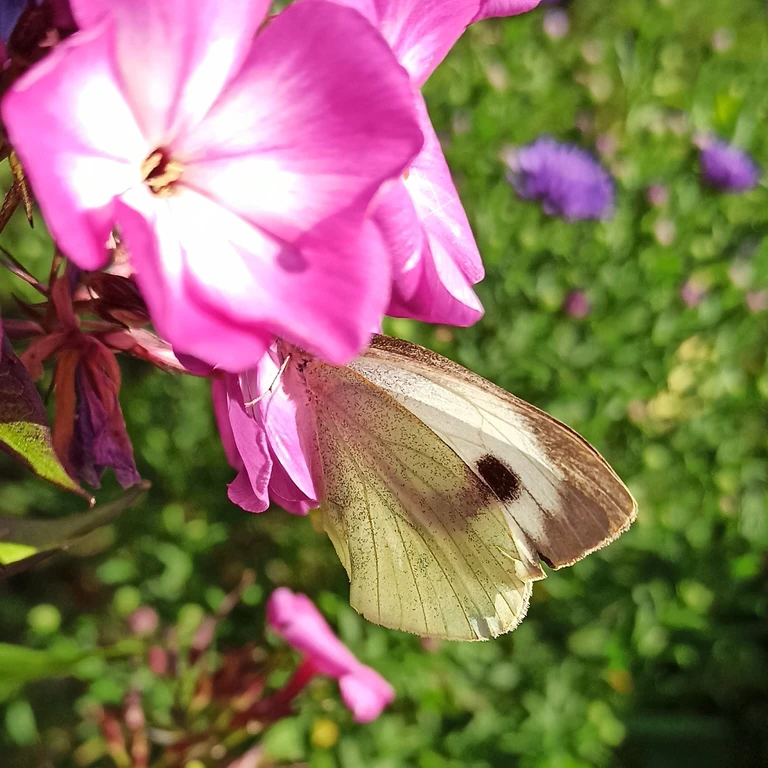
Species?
Pieris brassicae
